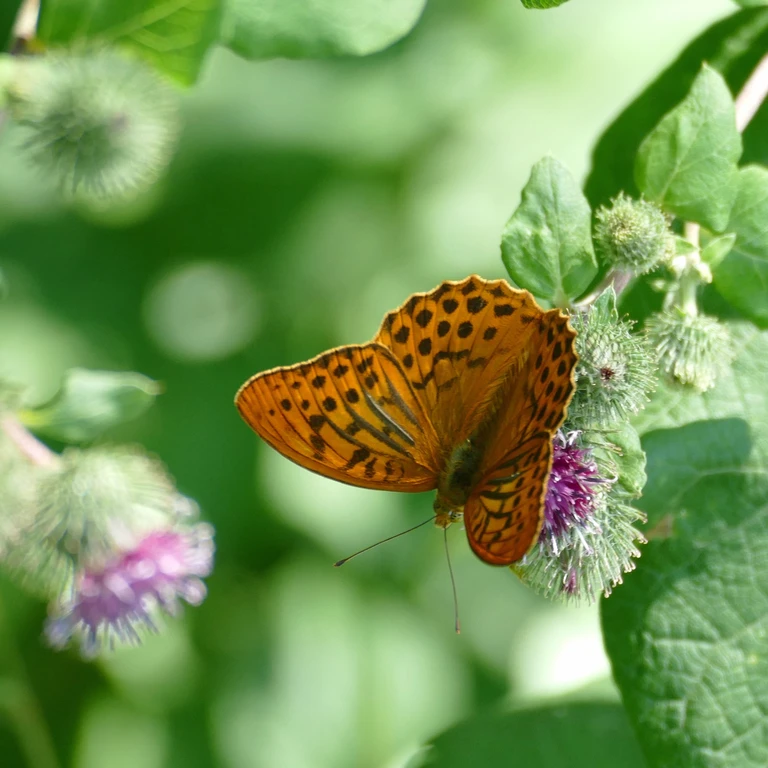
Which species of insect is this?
Argynnis paphia
